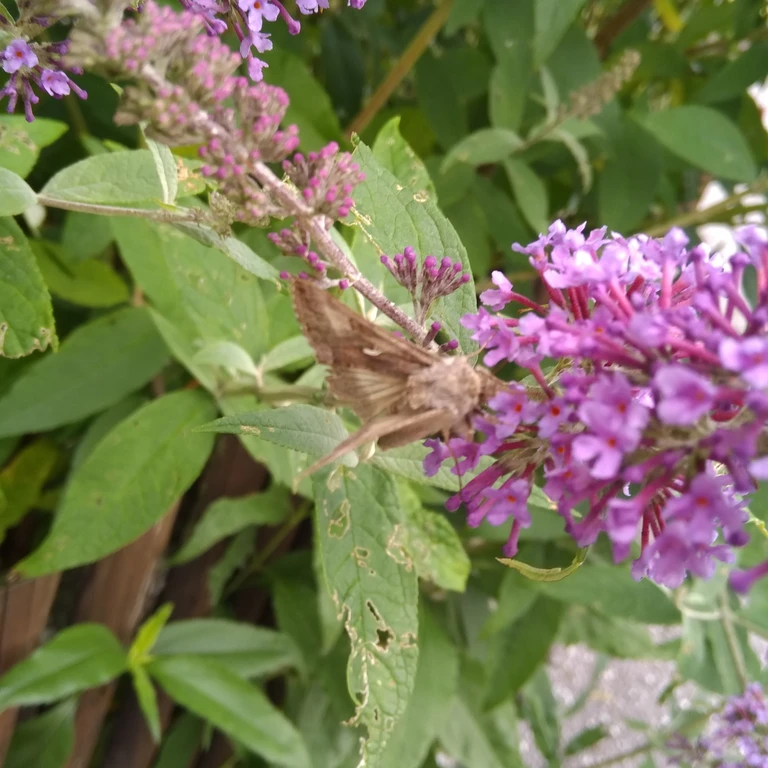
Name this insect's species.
Autographa gamma
